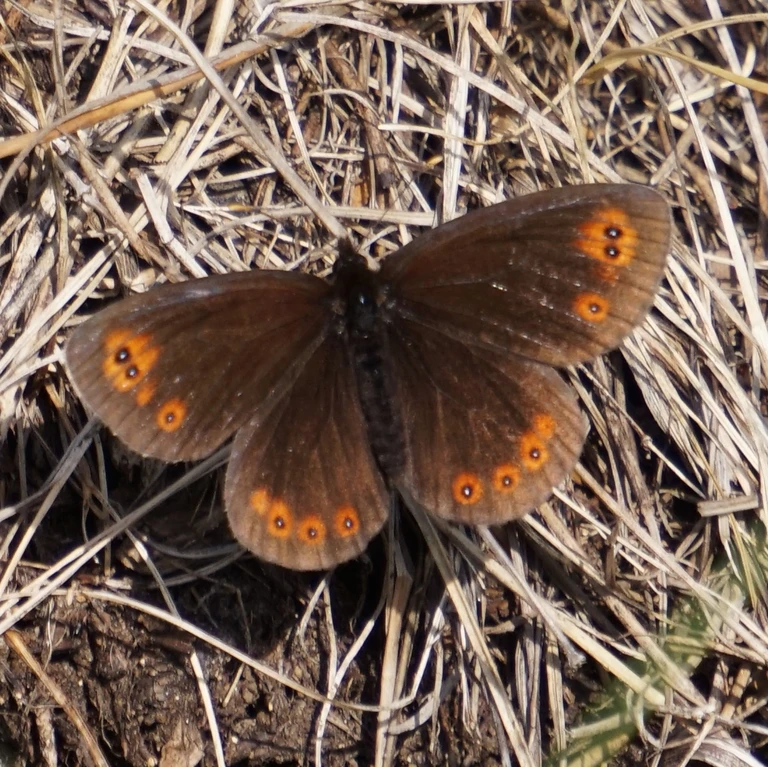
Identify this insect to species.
Erebia medusa
